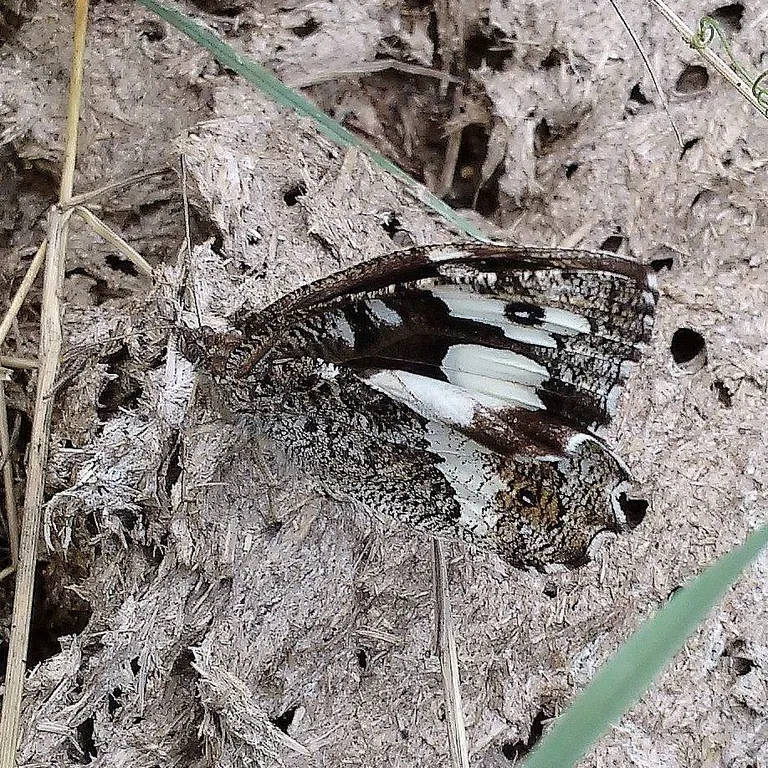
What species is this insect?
Brintesia circe
